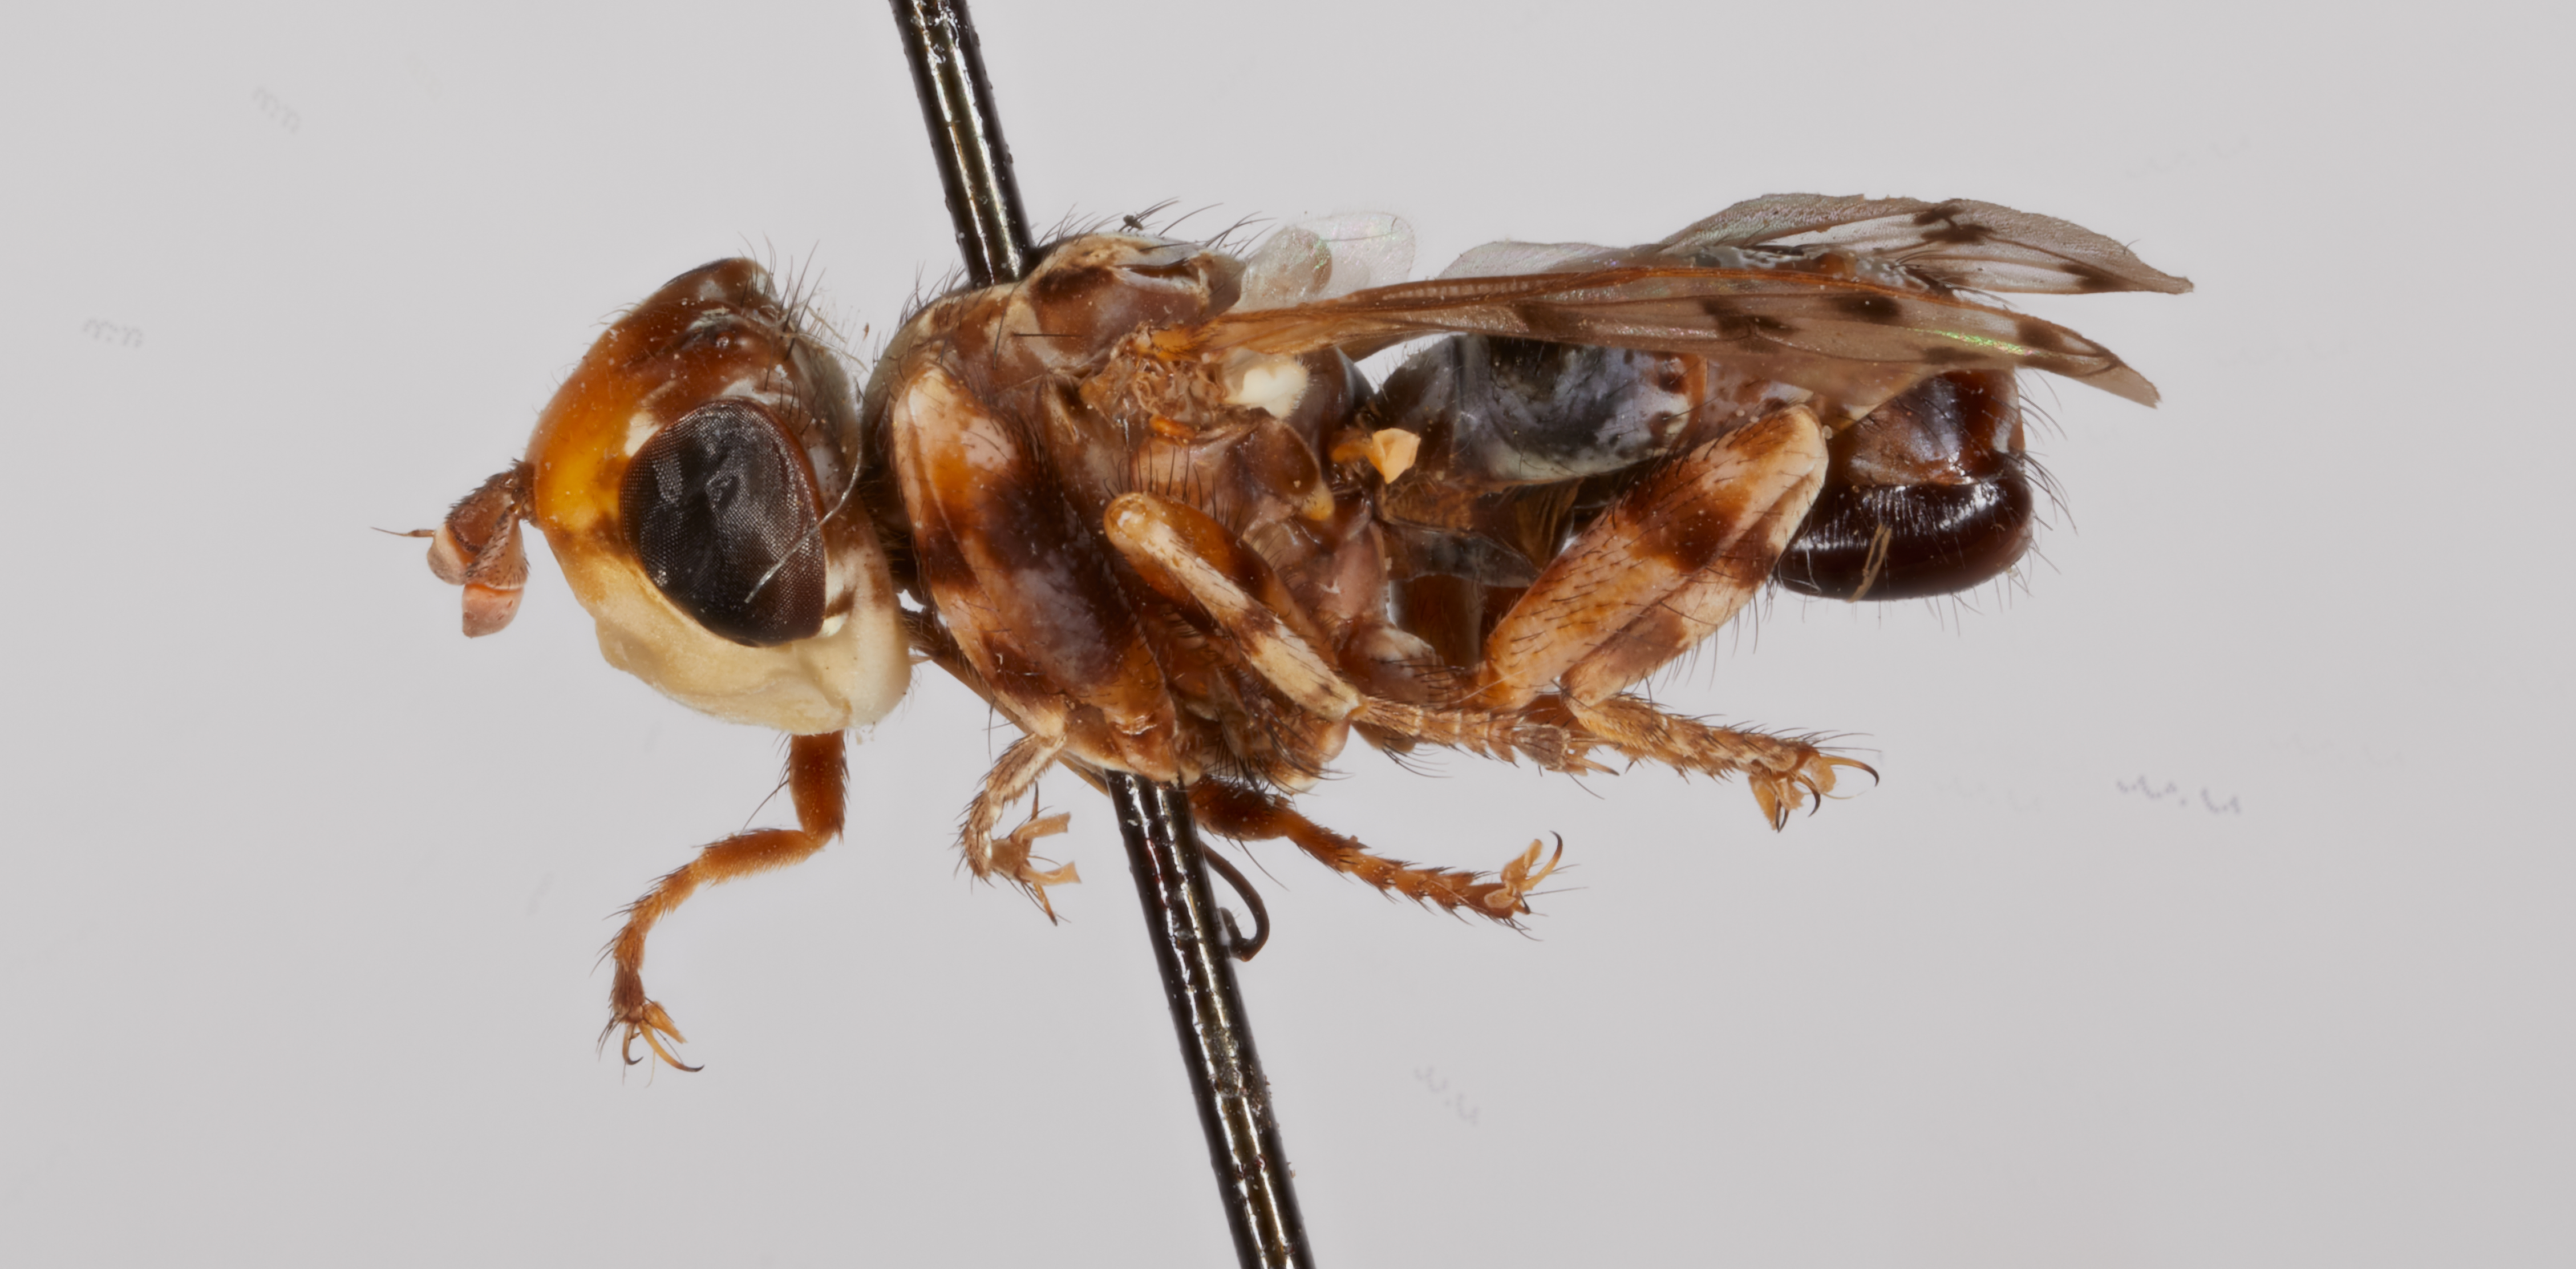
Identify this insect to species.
Zodion punctipenne (also Zodion punctipennis)
